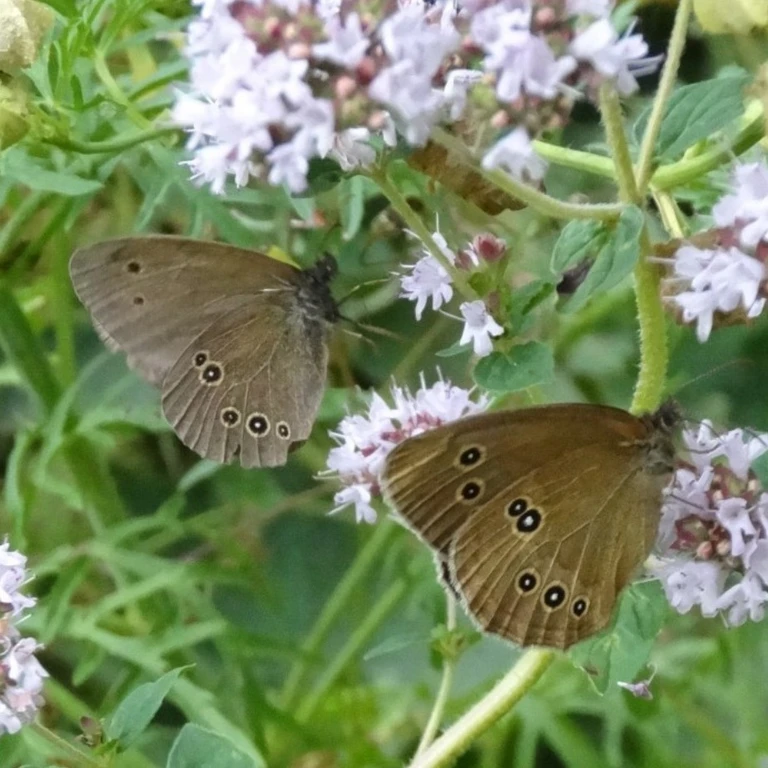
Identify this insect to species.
Aphantopus hyperantus
